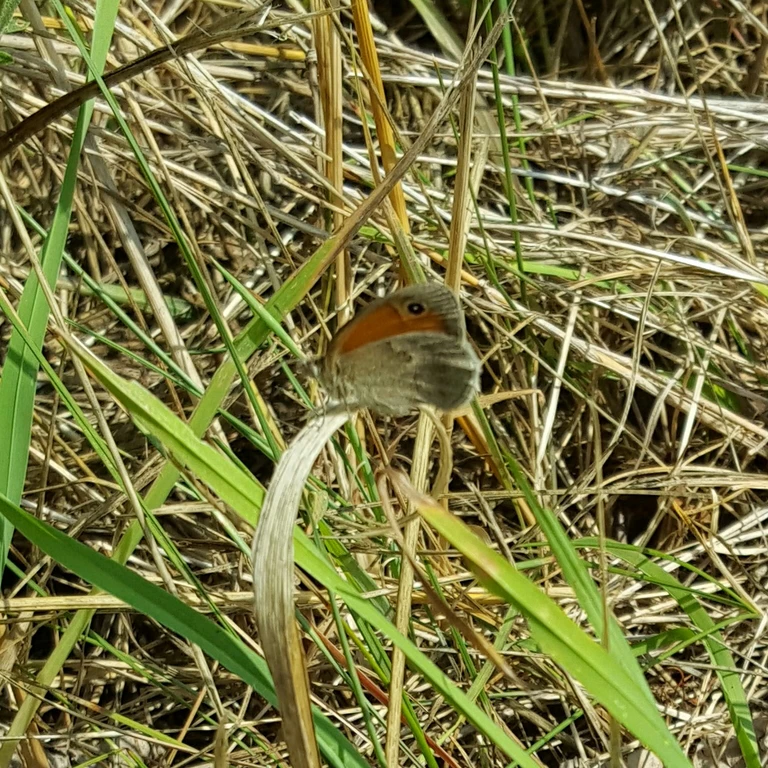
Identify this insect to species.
Coenonympha pamphilus
